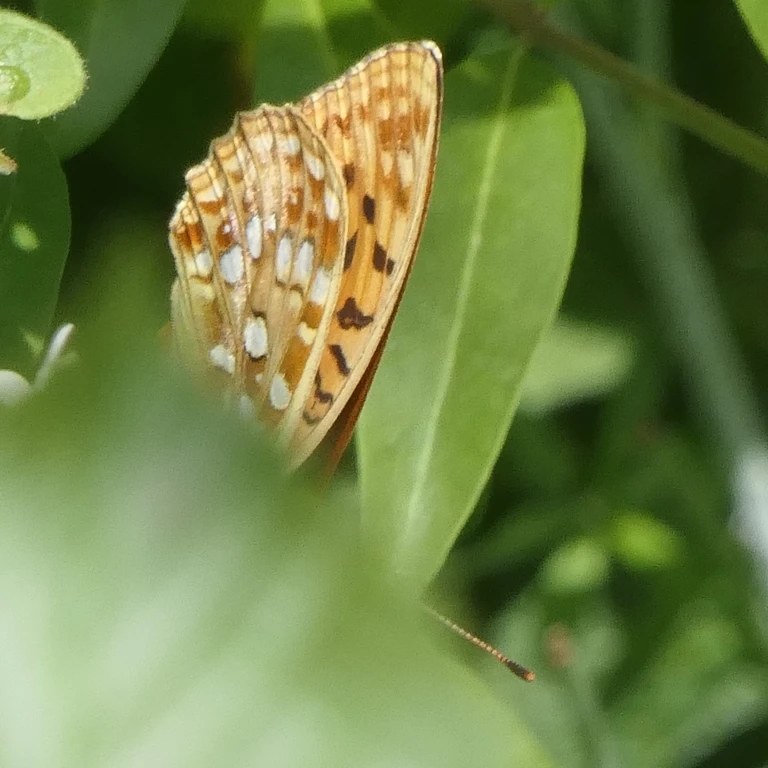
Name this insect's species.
Fabriciana adippe
